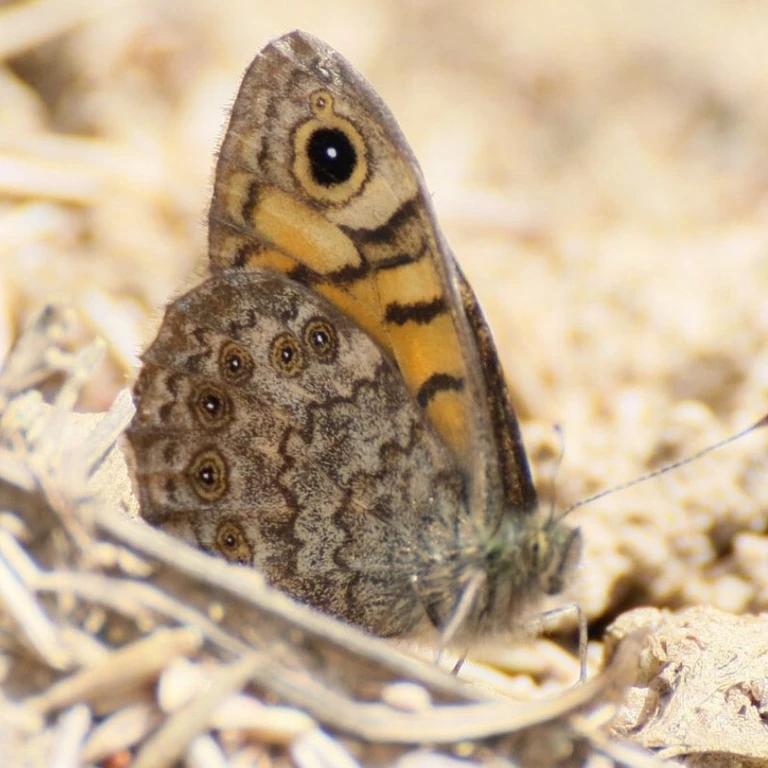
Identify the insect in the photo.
Lasiommata megera (also Pararge megera)
